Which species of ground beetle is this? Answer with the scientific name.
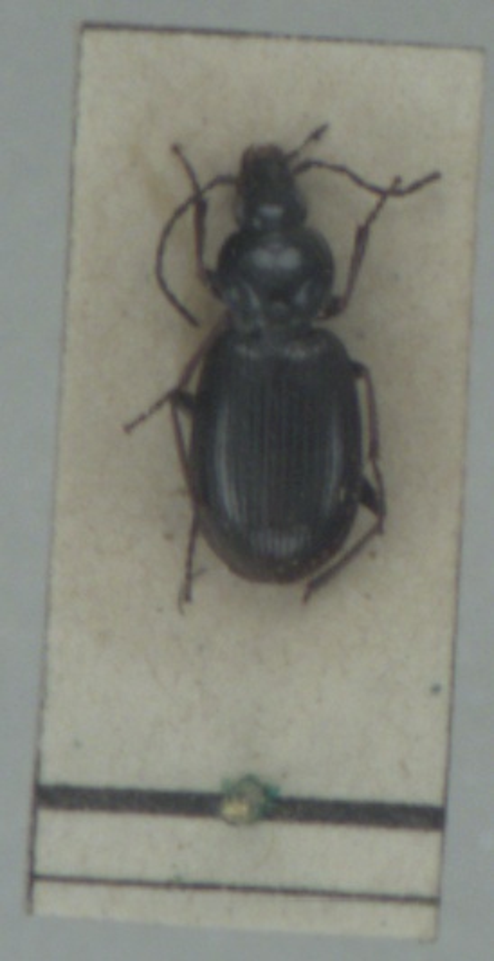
Agonum fuliginosum
